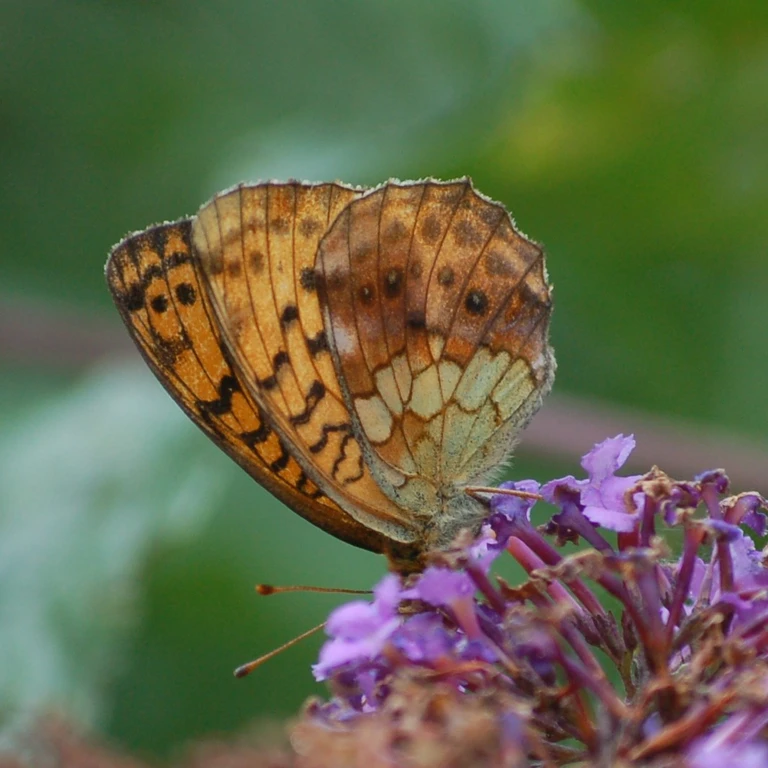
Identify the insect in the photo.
Brenthis ino
